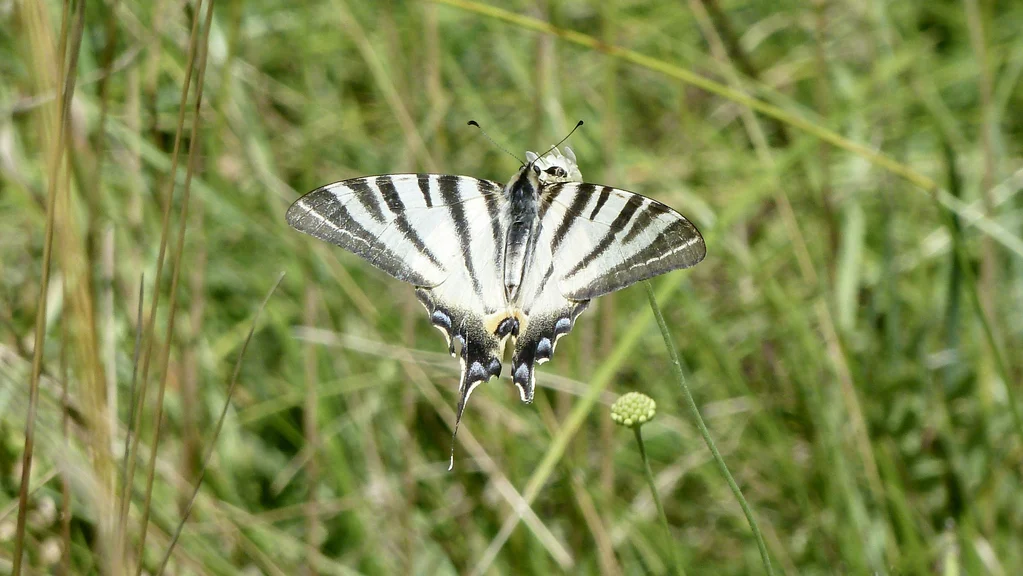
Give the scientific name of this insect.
Iphiclides podalirius
